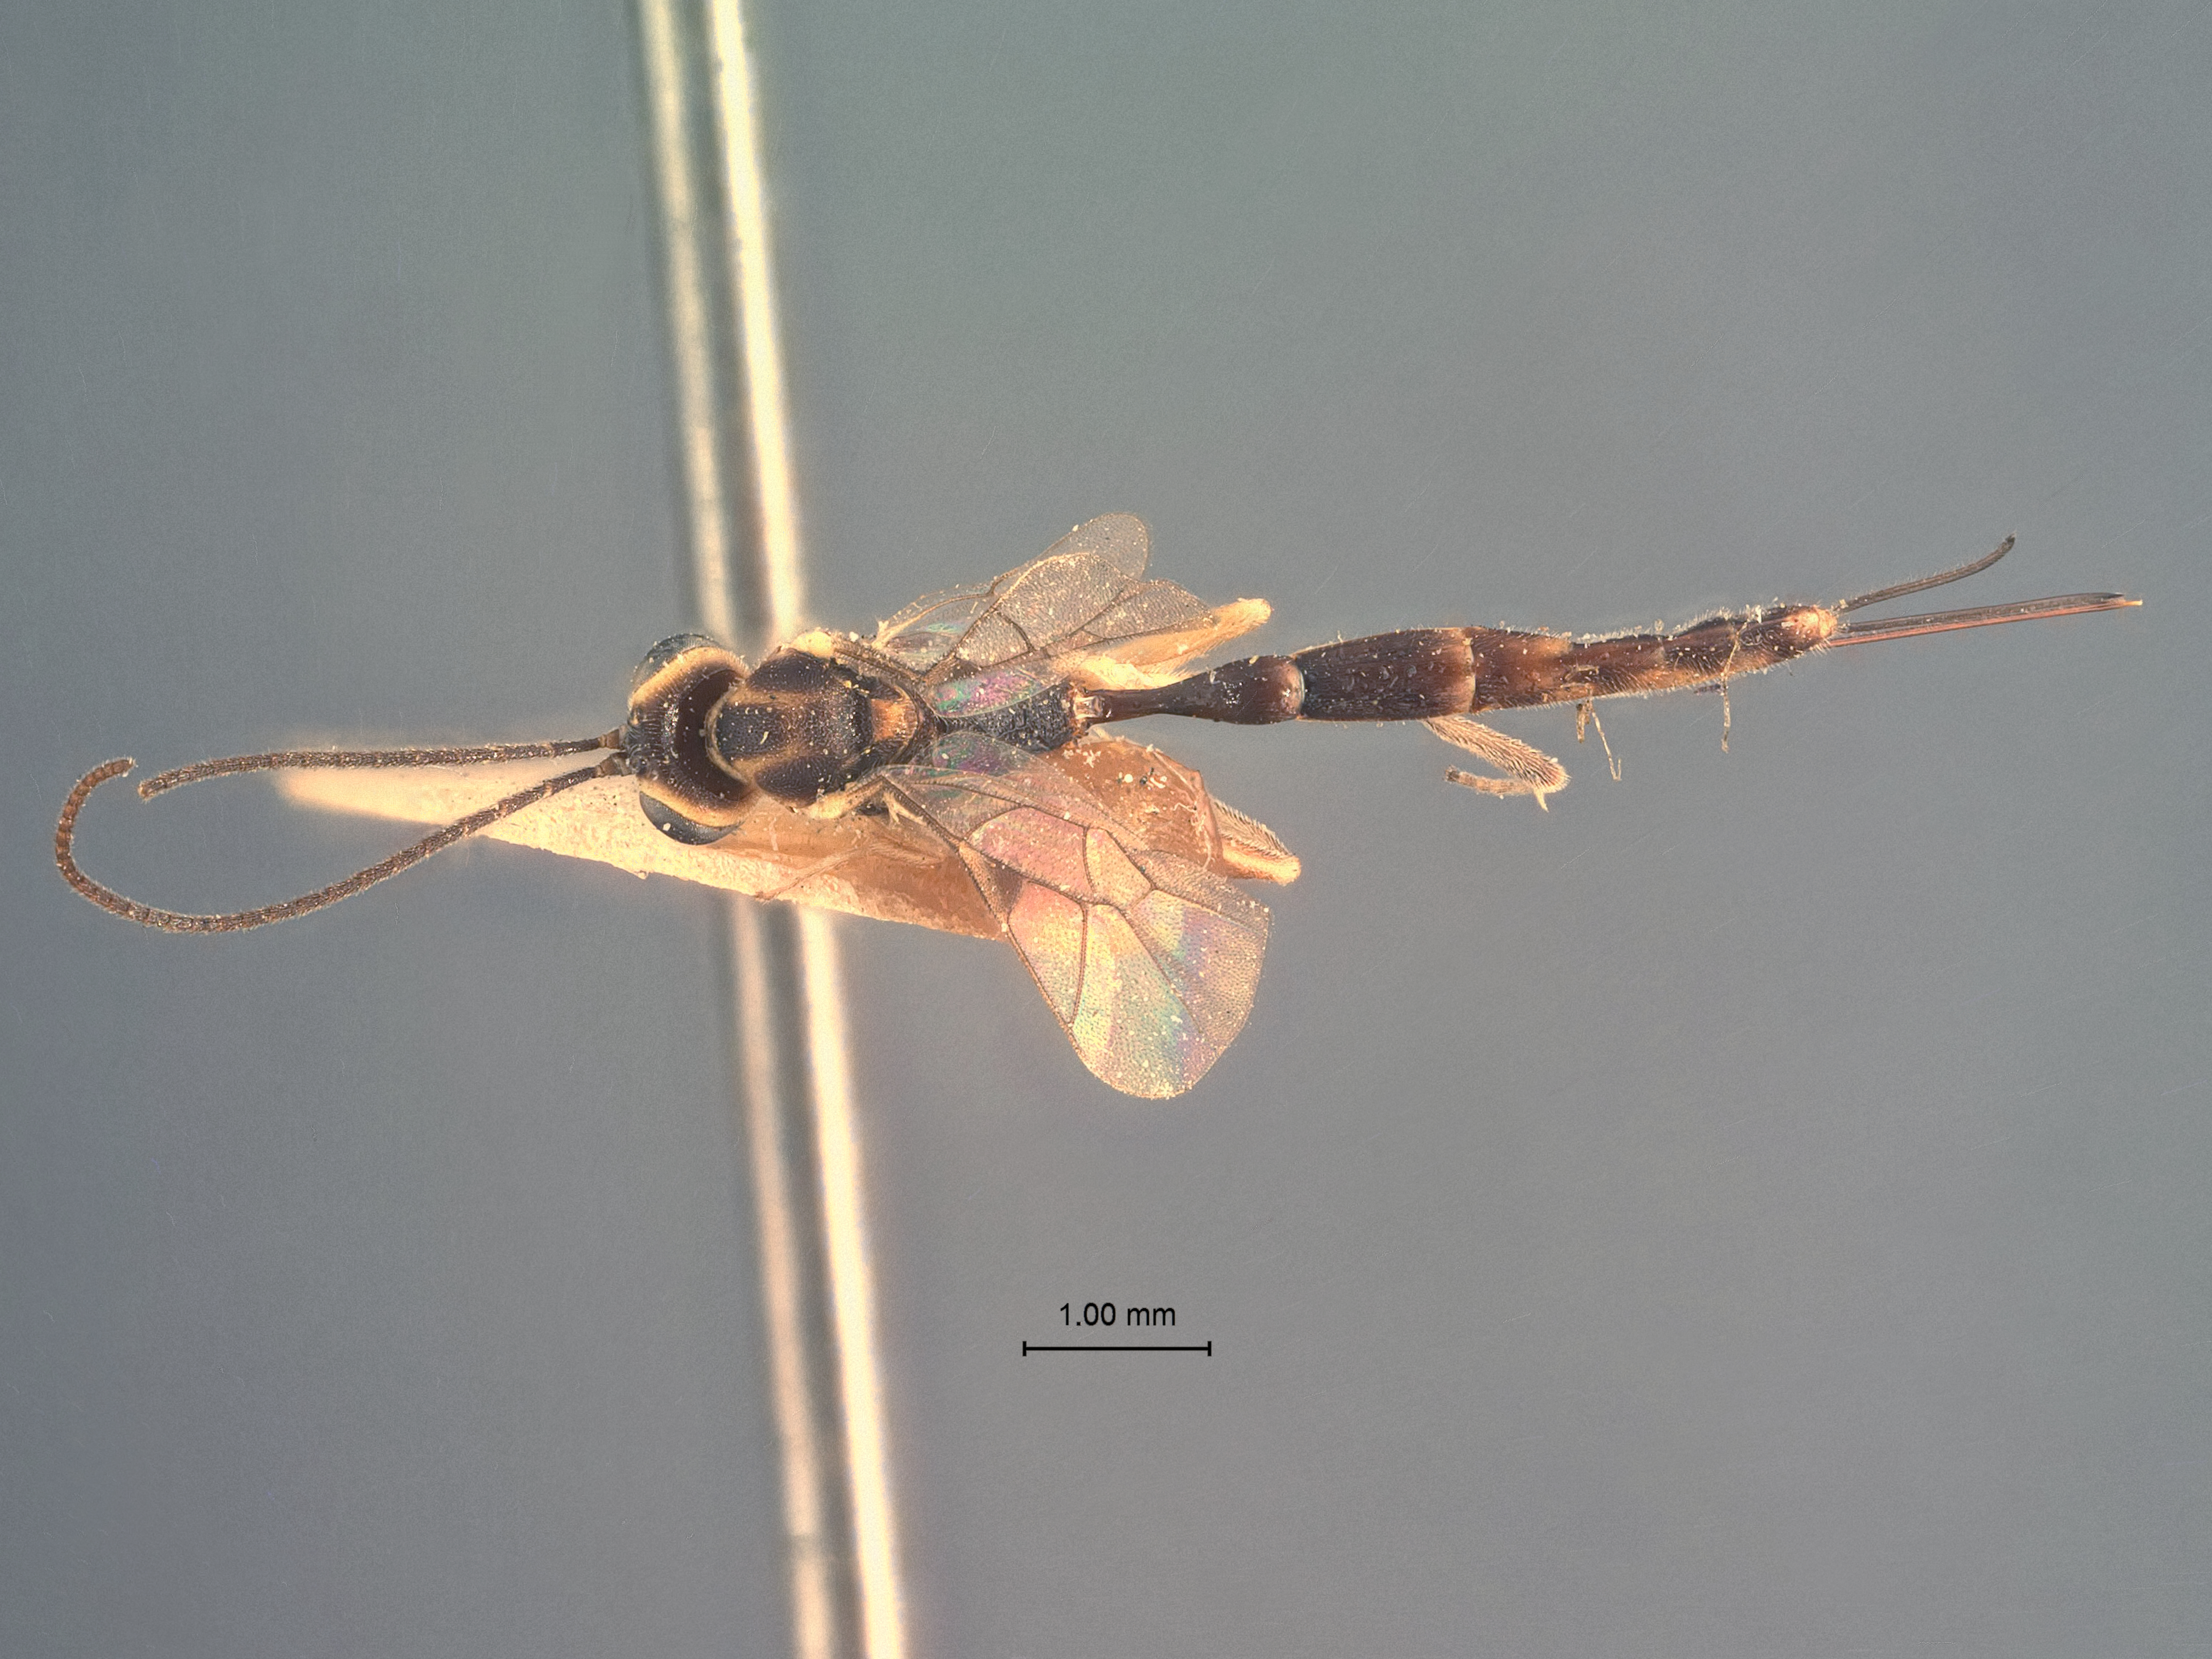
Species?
Cremastus plesius
